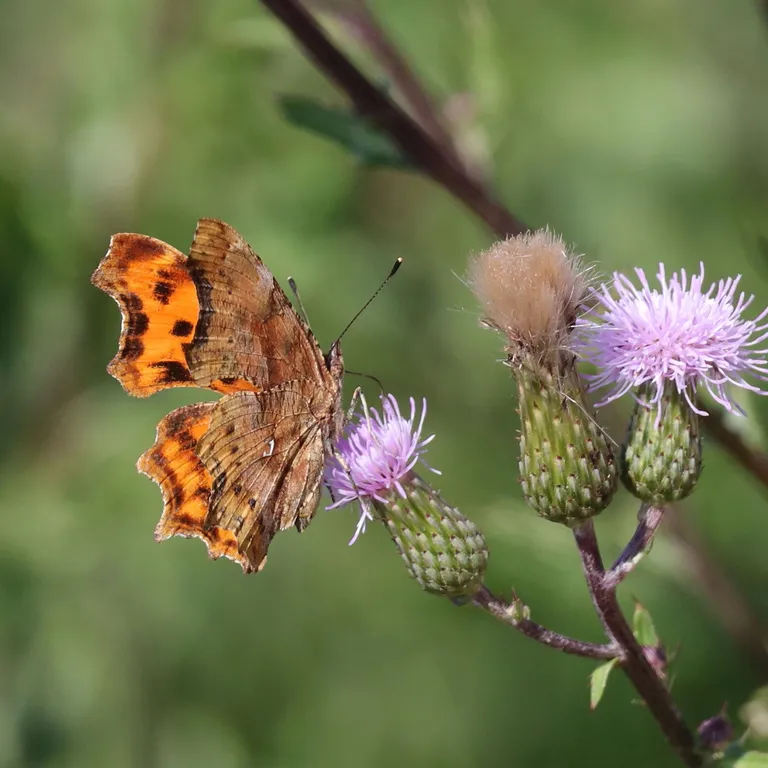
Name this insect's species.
Polygonia c-album
